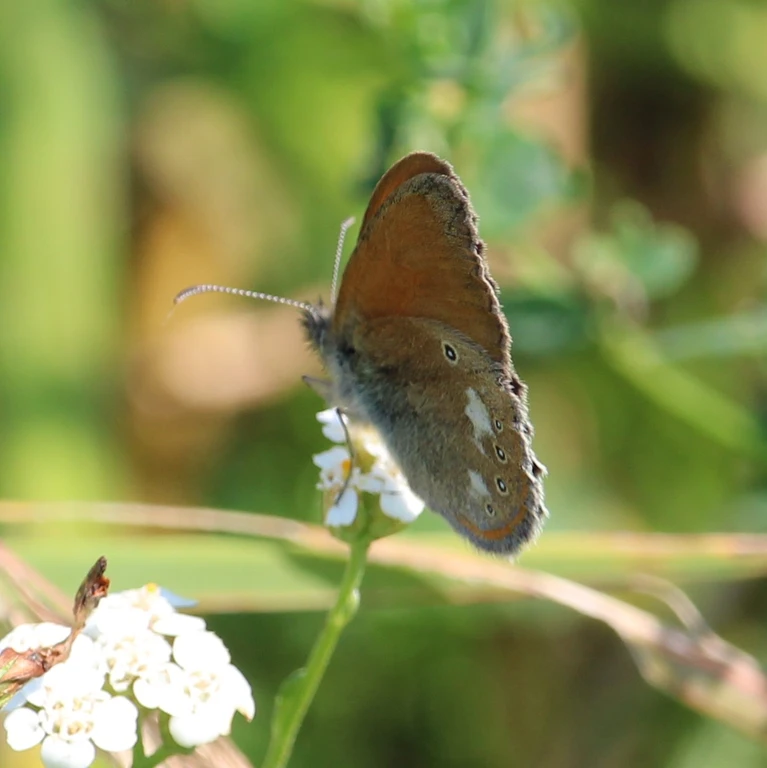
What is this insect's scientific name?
Coenonympha glycerion (also Coenonympha iphis)
